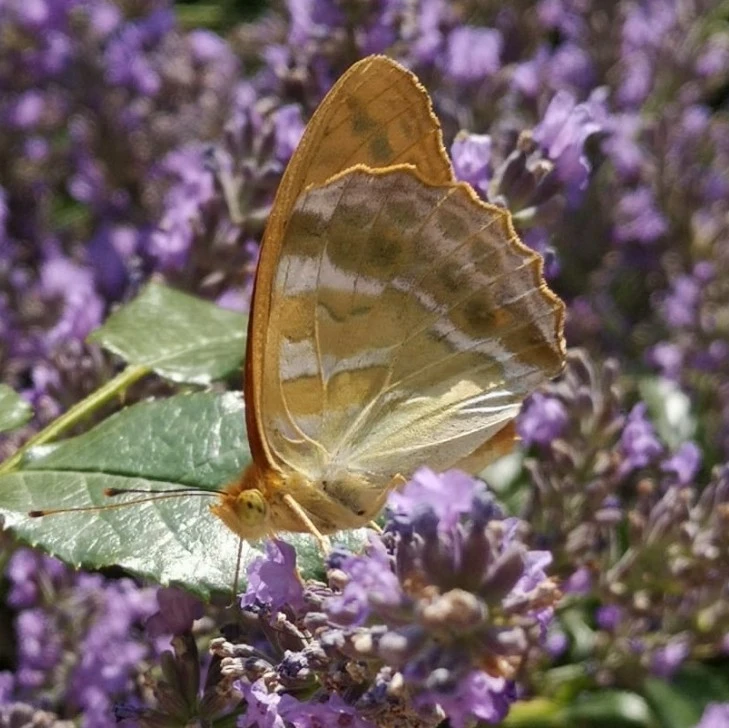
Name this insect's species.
Argynnis paphia
